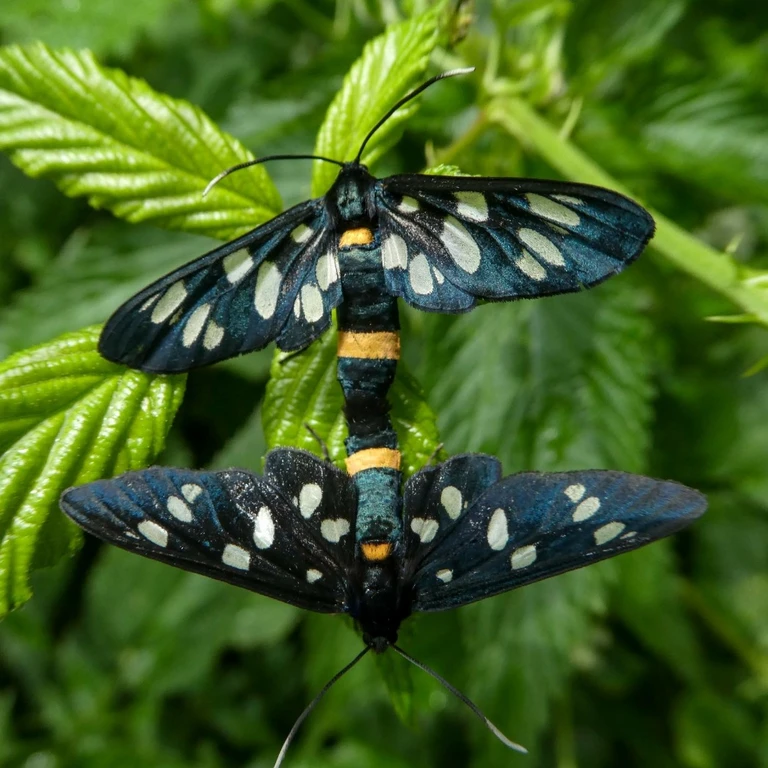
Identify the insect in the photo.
Amata phegea
